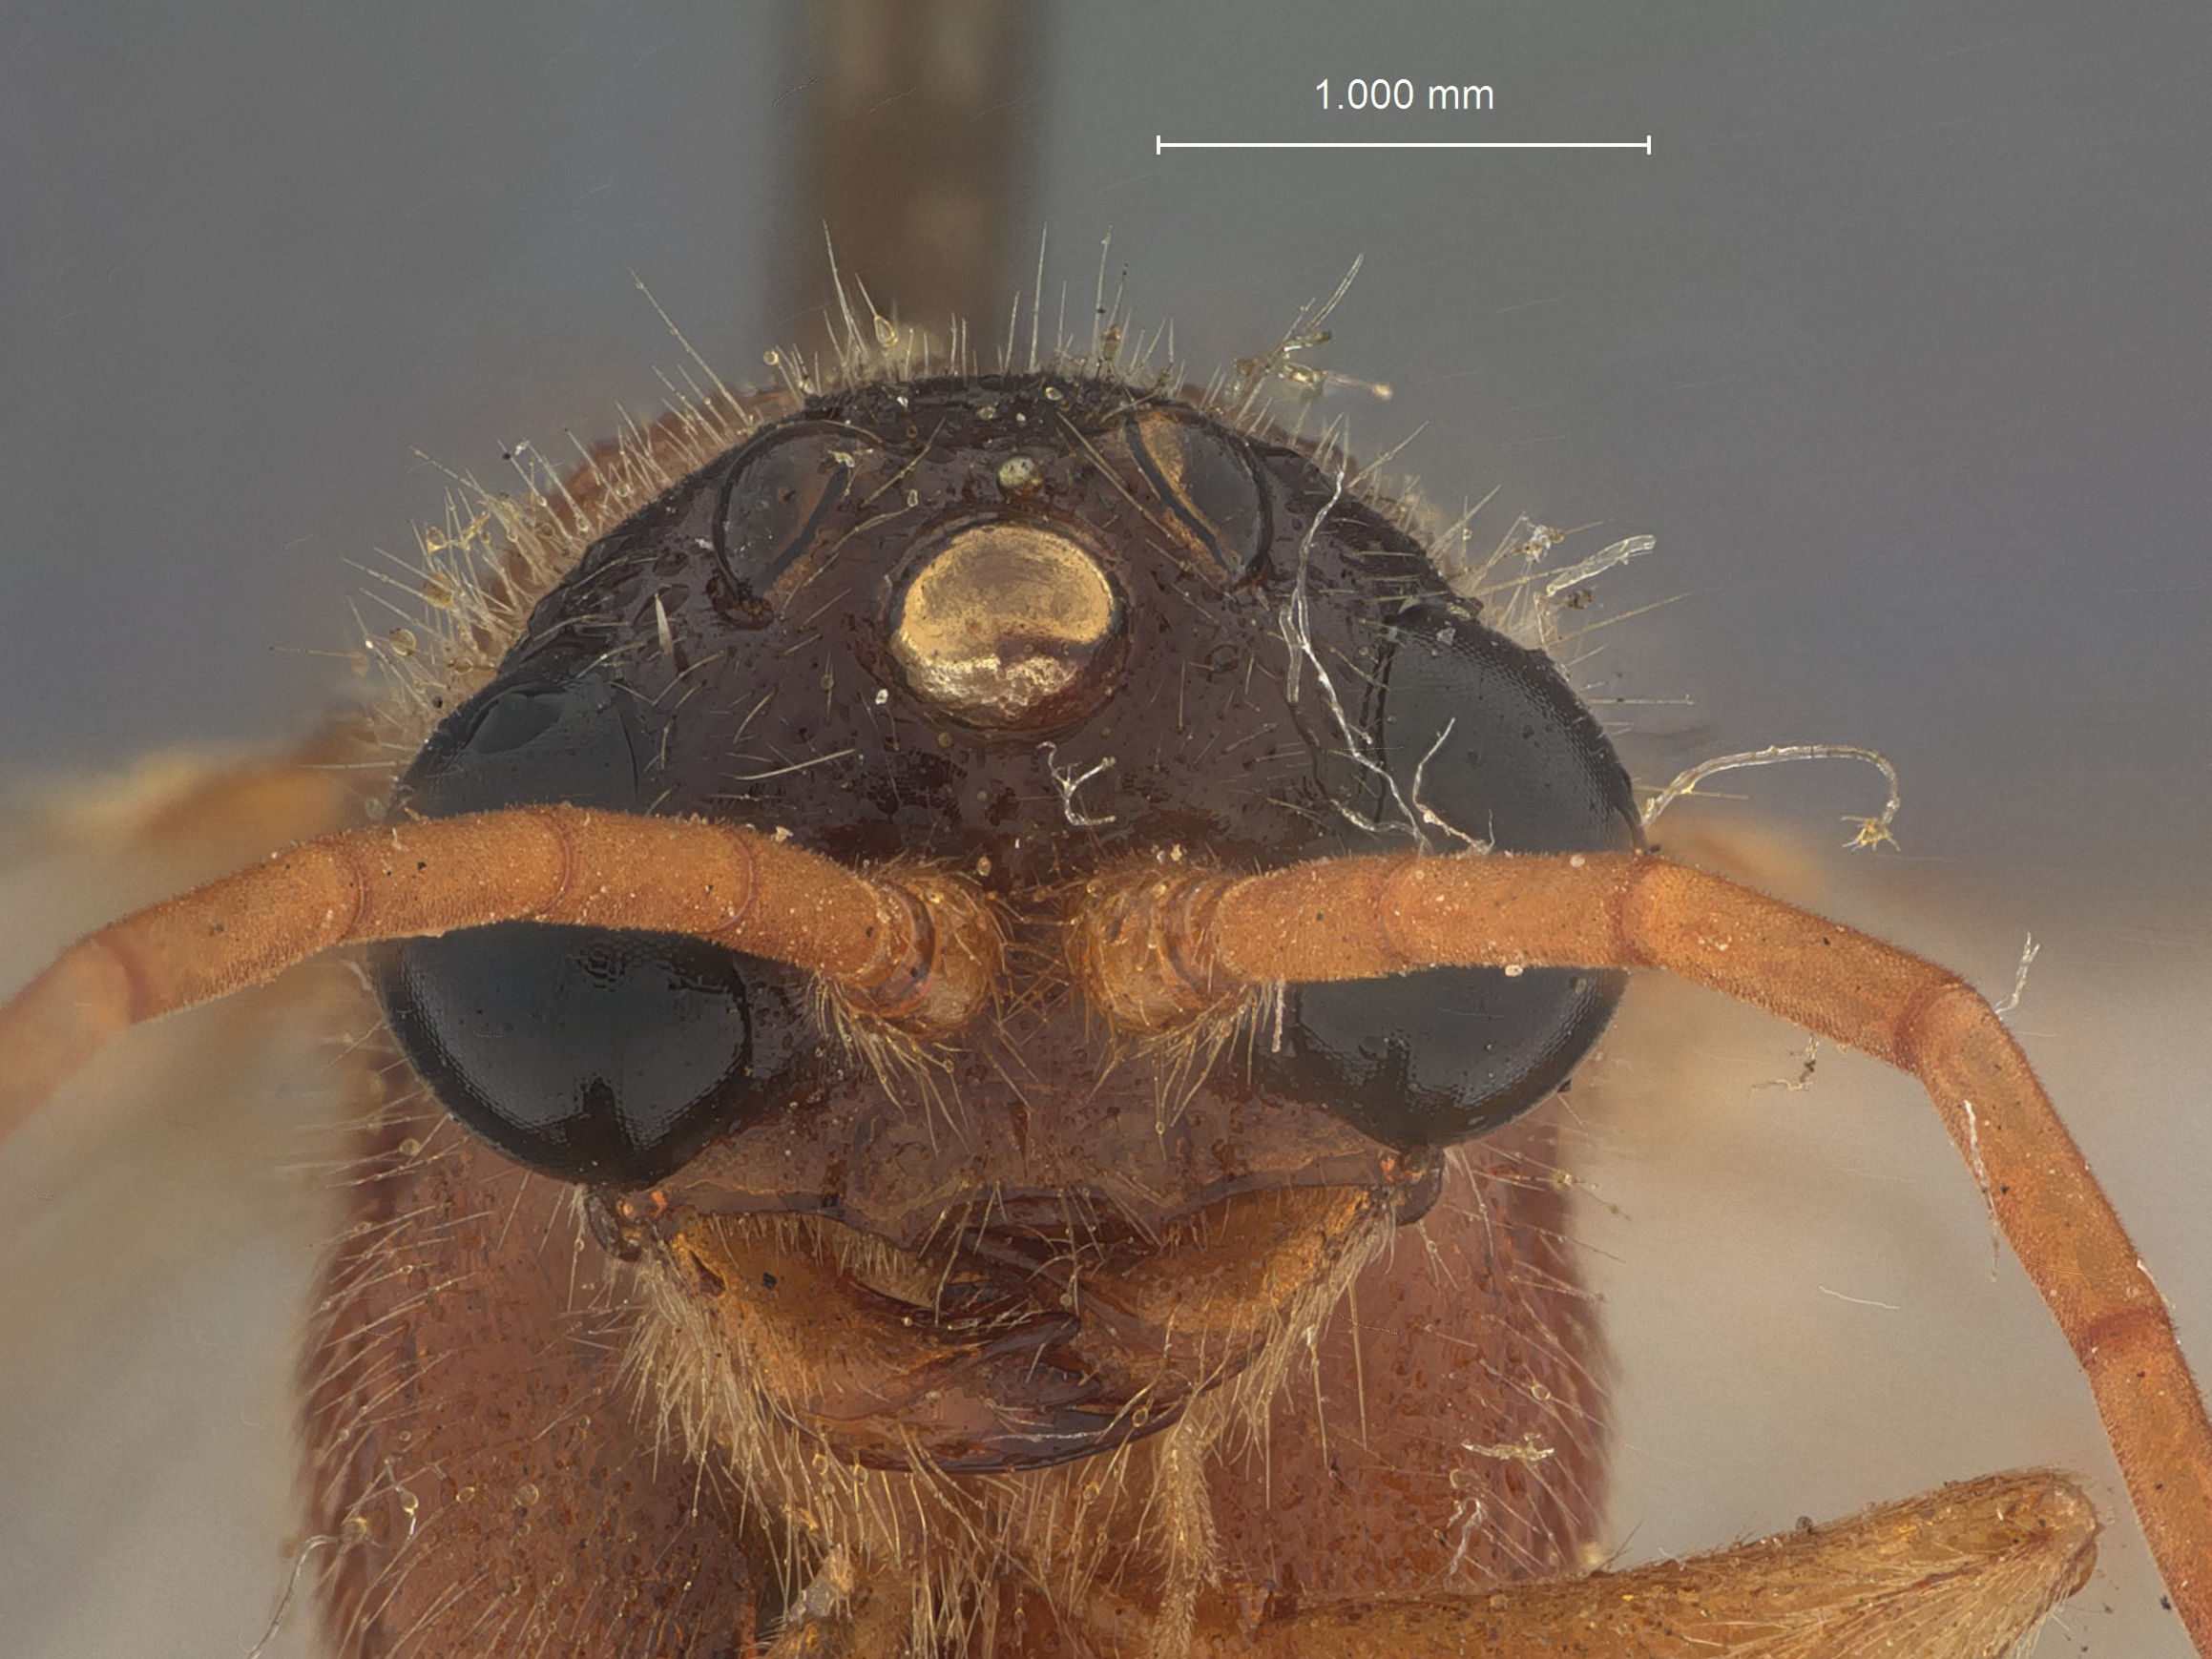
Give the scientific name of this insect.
Brachycistis washingtona
